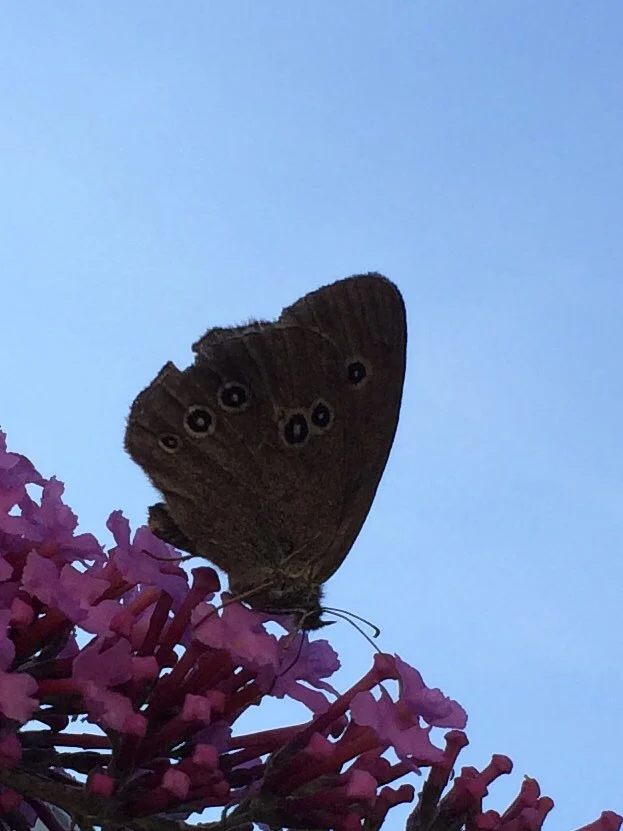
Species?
Aphantopus hyperantus
